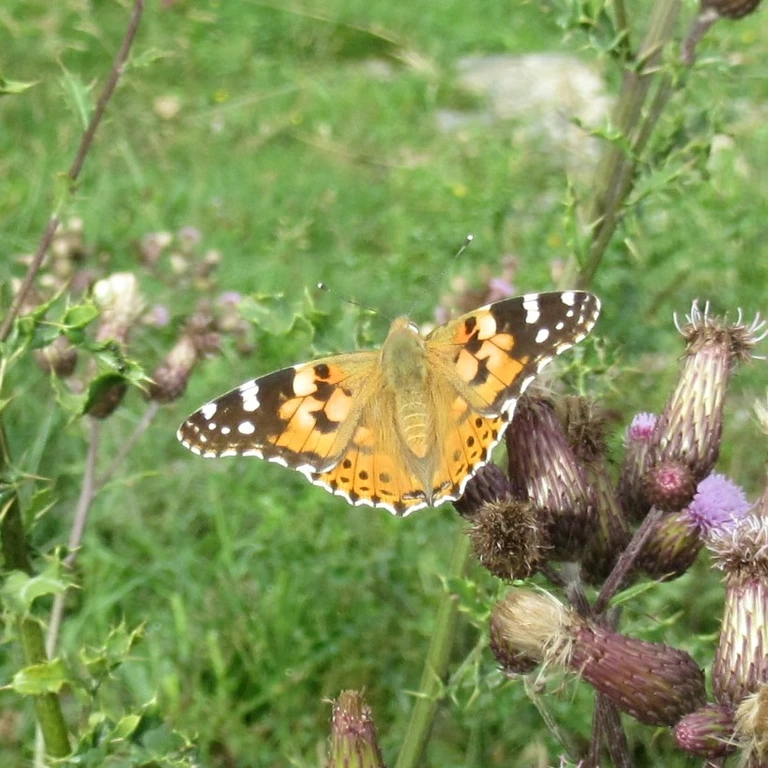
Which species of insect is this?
Vanessa cardui
